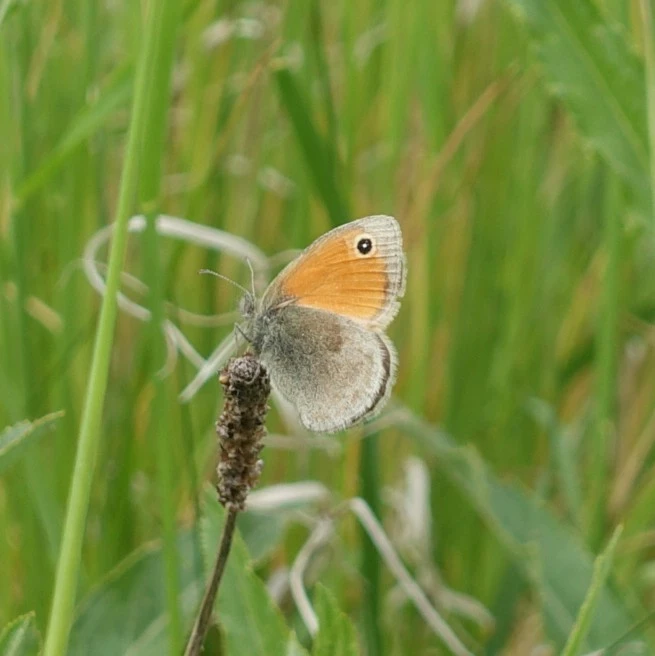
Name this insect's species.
Coenonympha pamphilus
